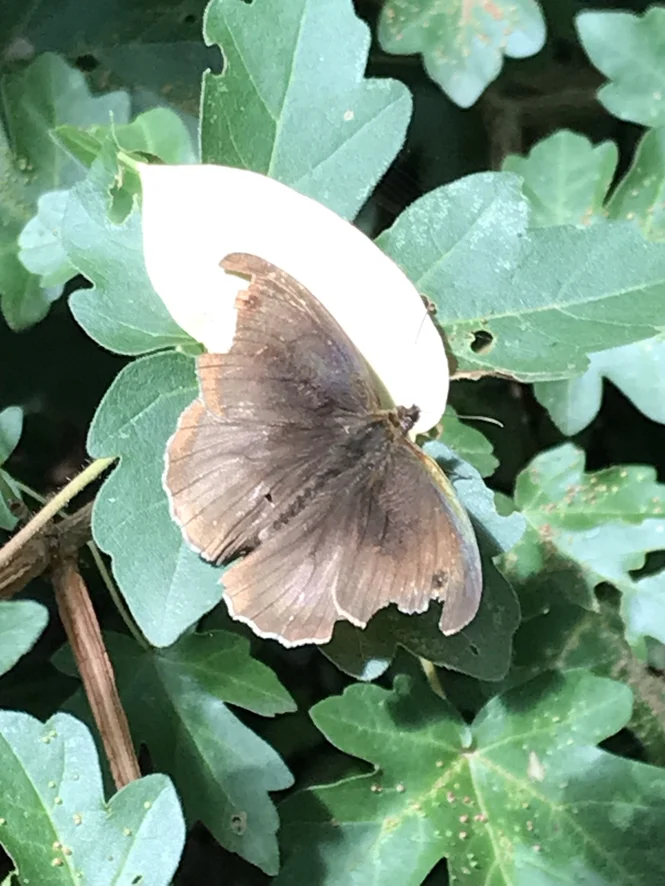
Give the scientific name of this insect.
Maniola jurtina
